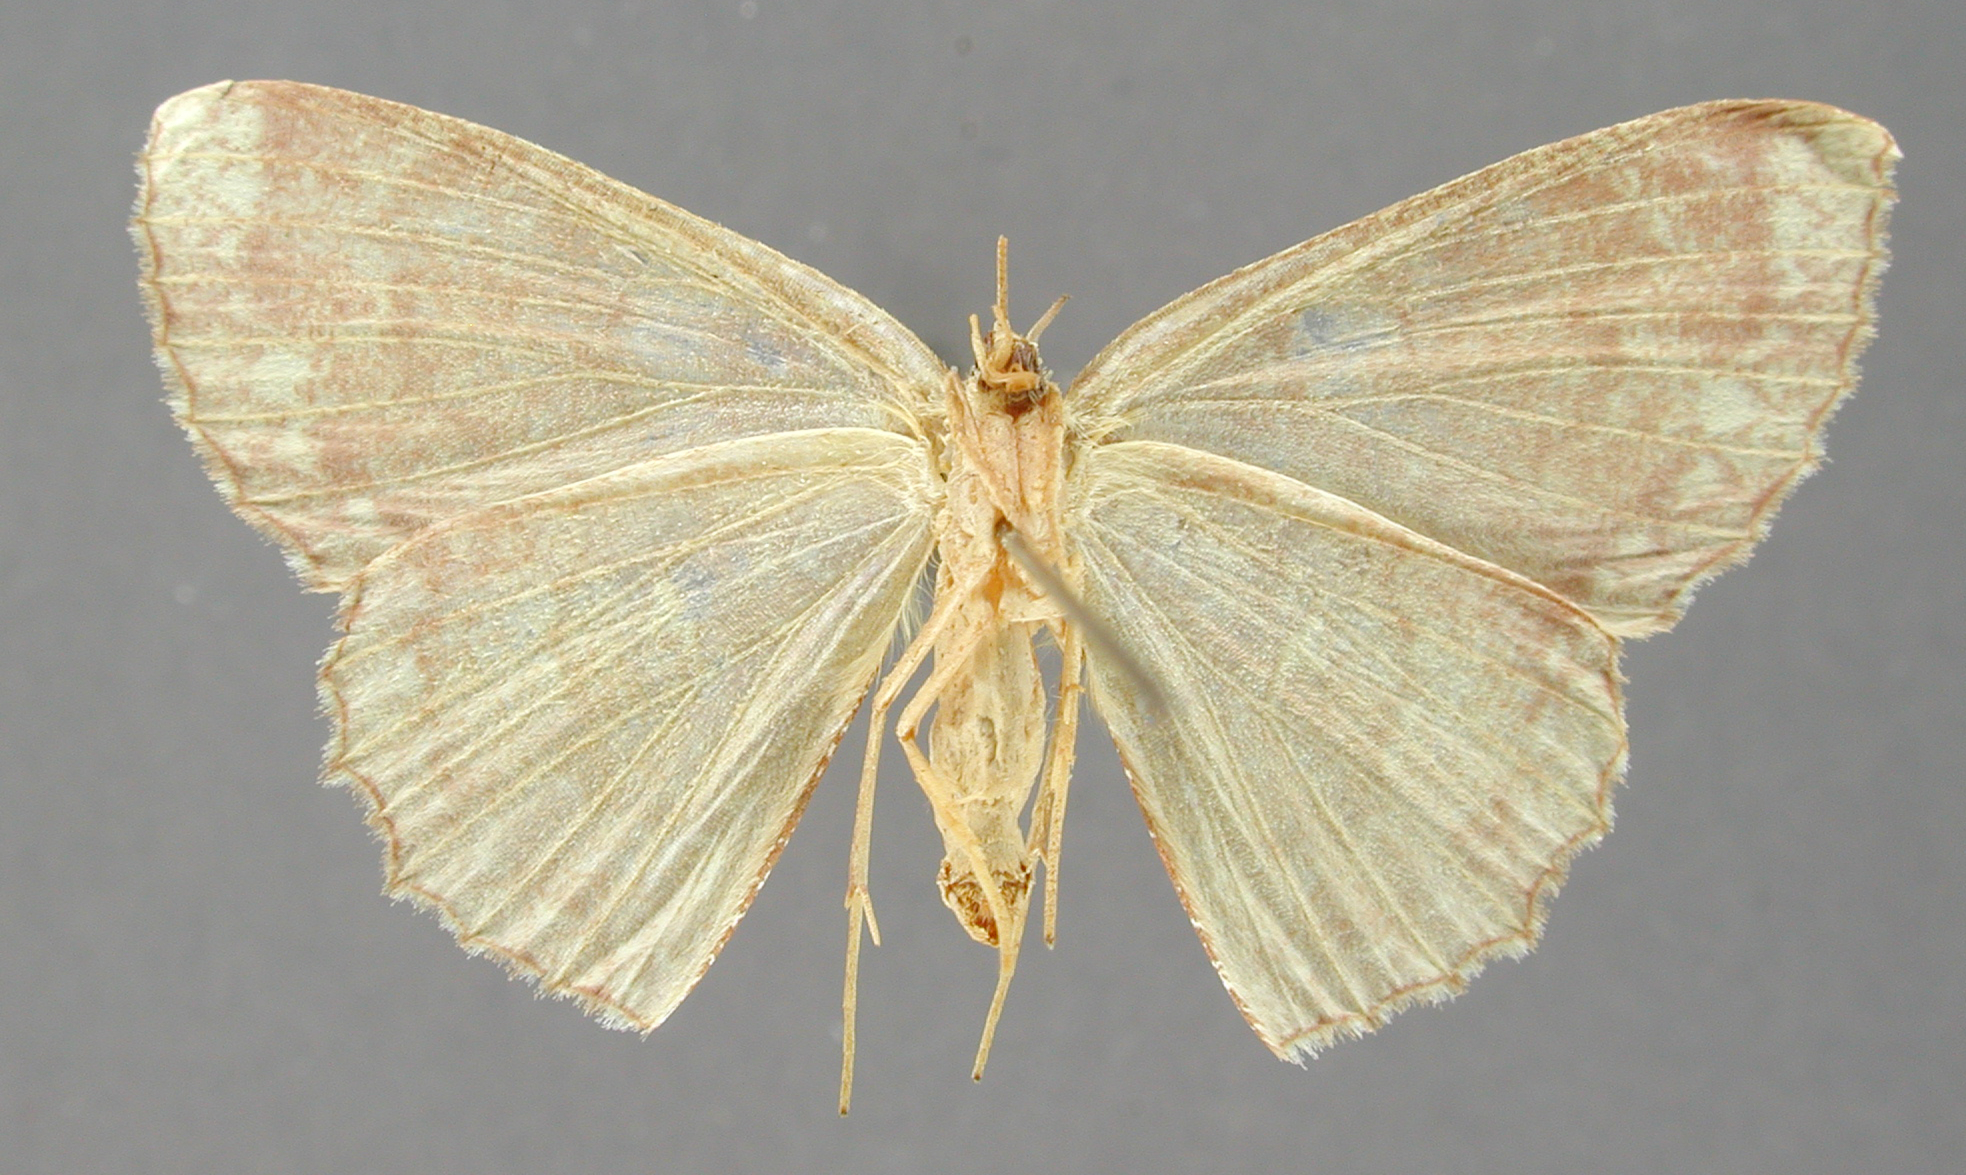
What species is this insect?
Anisodes nivestrota
